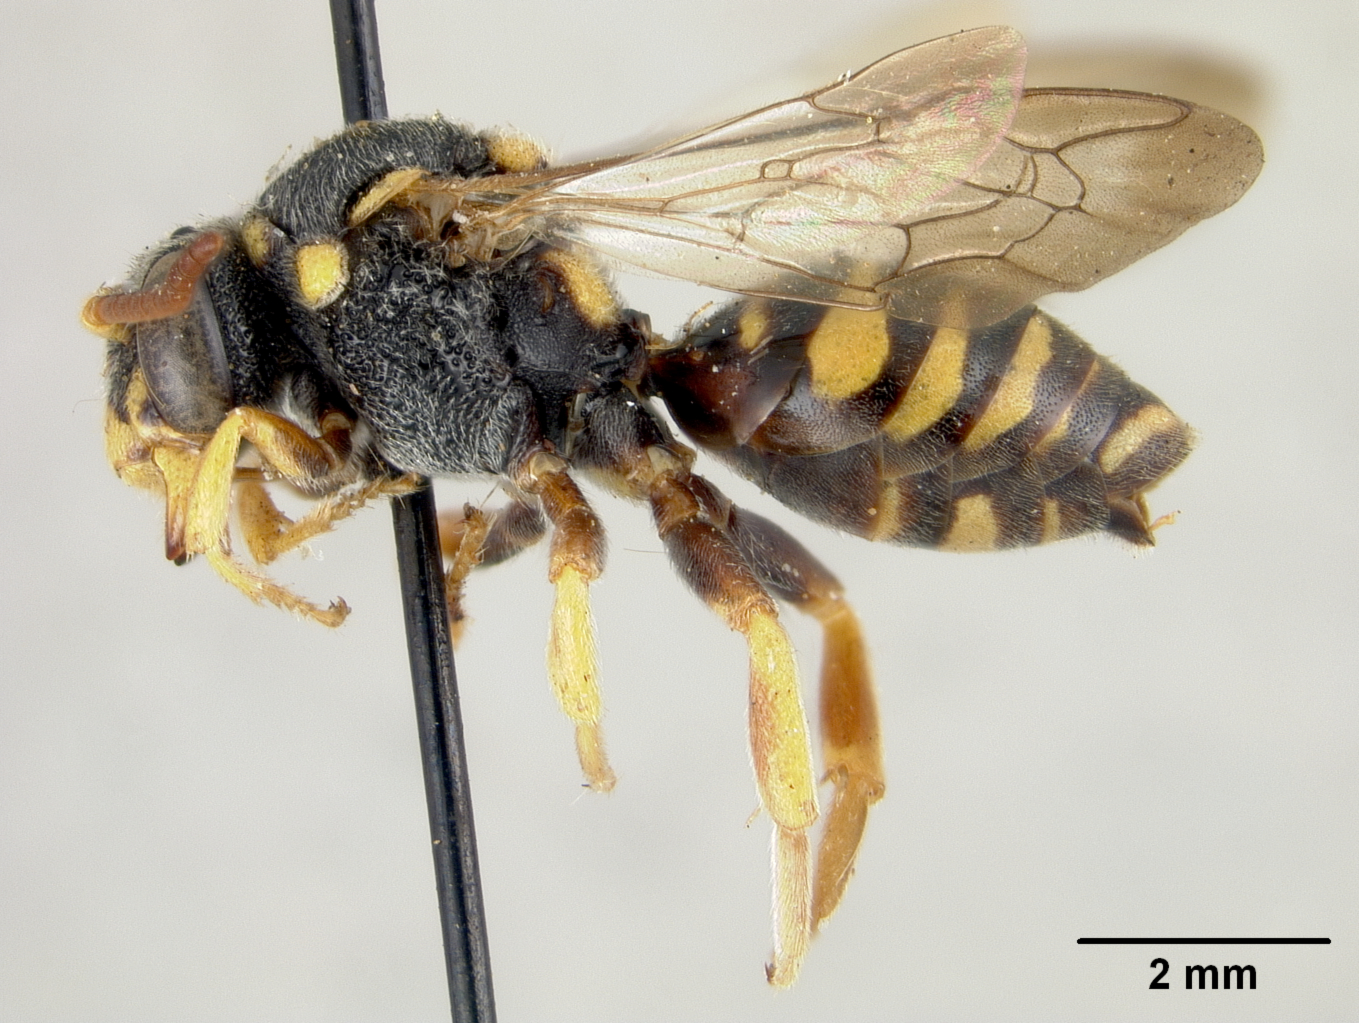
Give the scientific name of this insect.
Nomada rodecki
